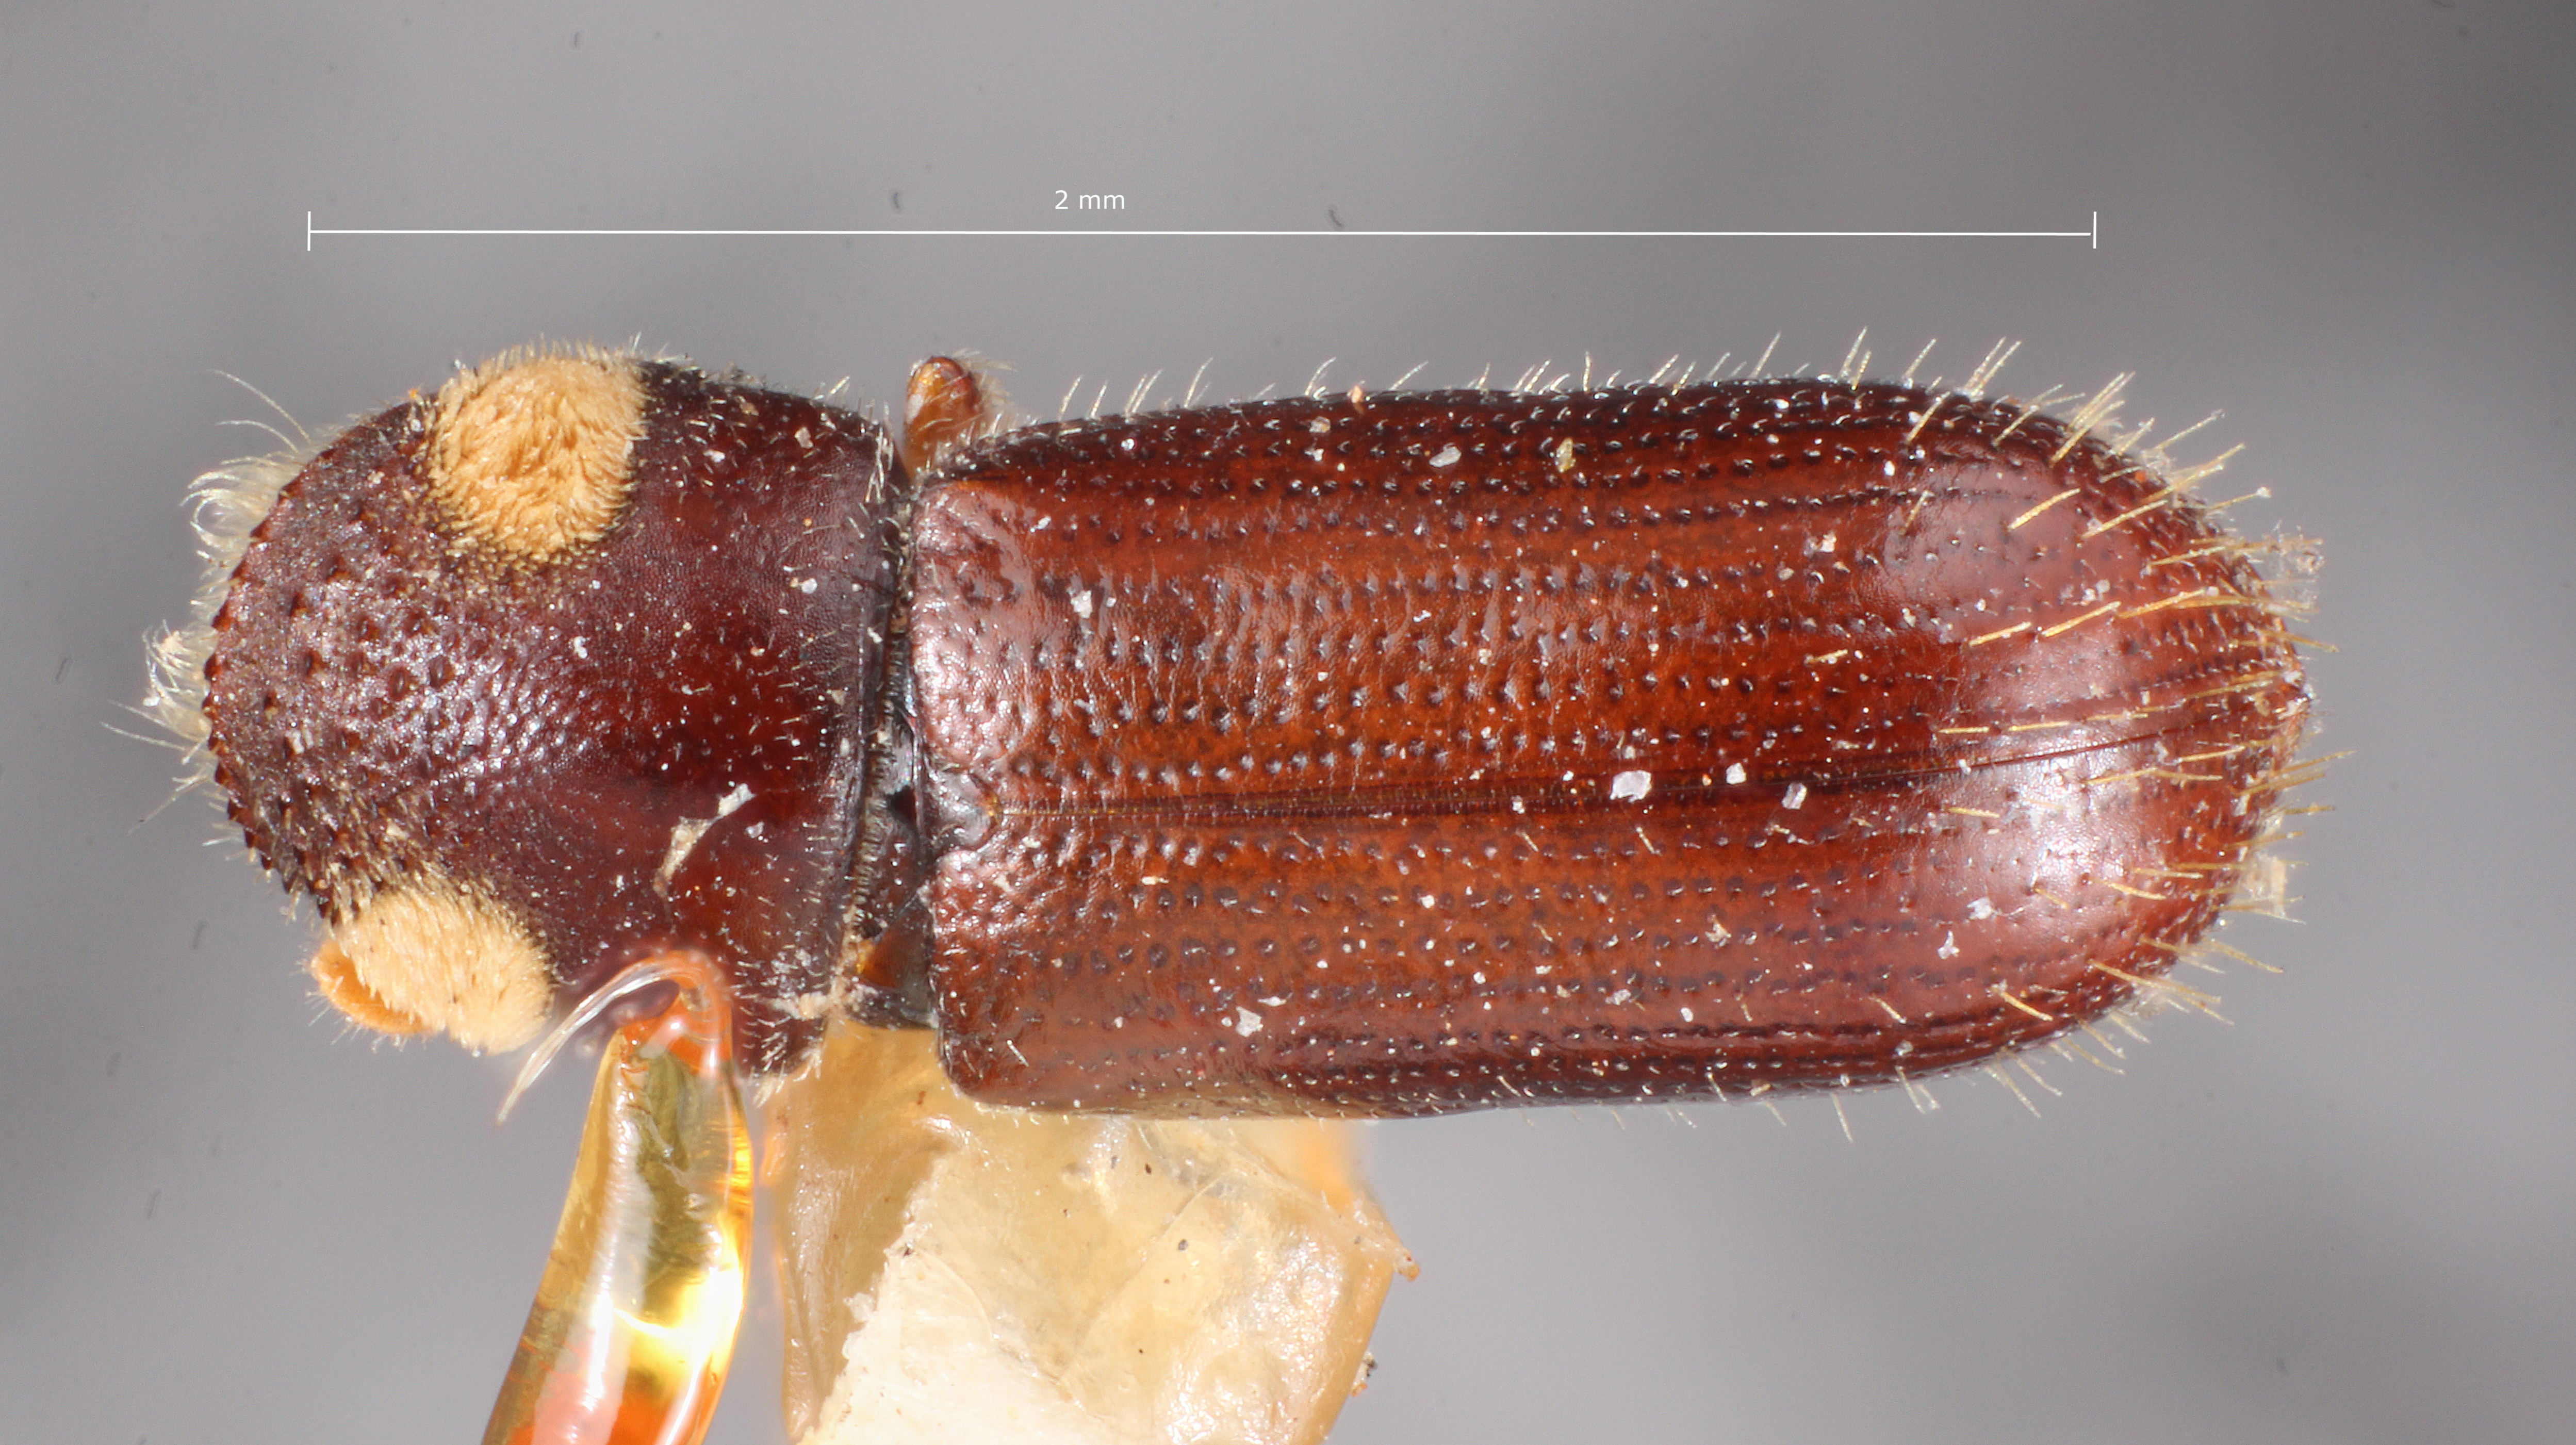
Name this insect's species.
Pityoborus tertius
